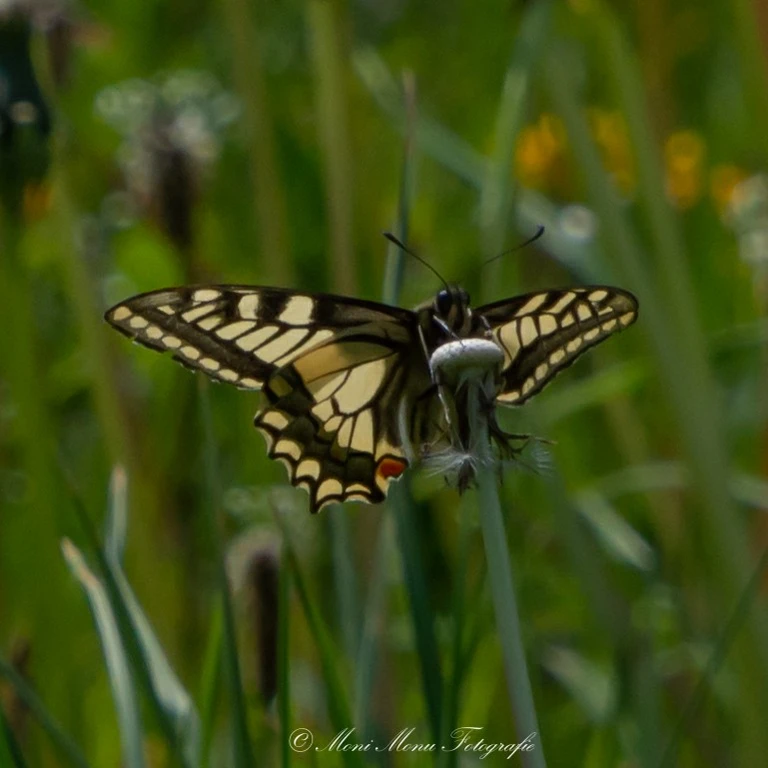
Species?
Papilio machaon
